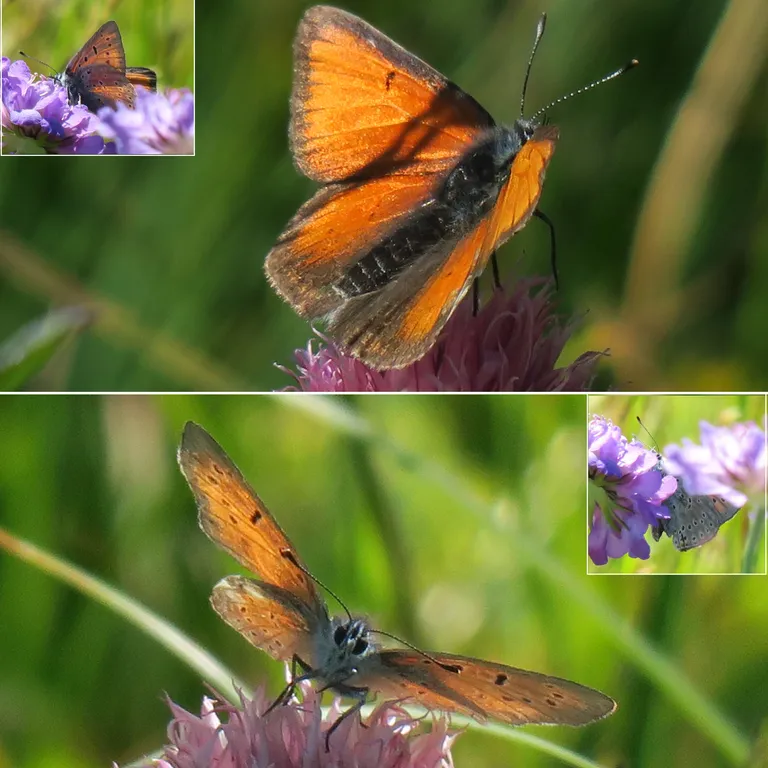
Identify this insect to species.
Lycaena hippothoe (also Palaeochrysophanus hippothoe)
